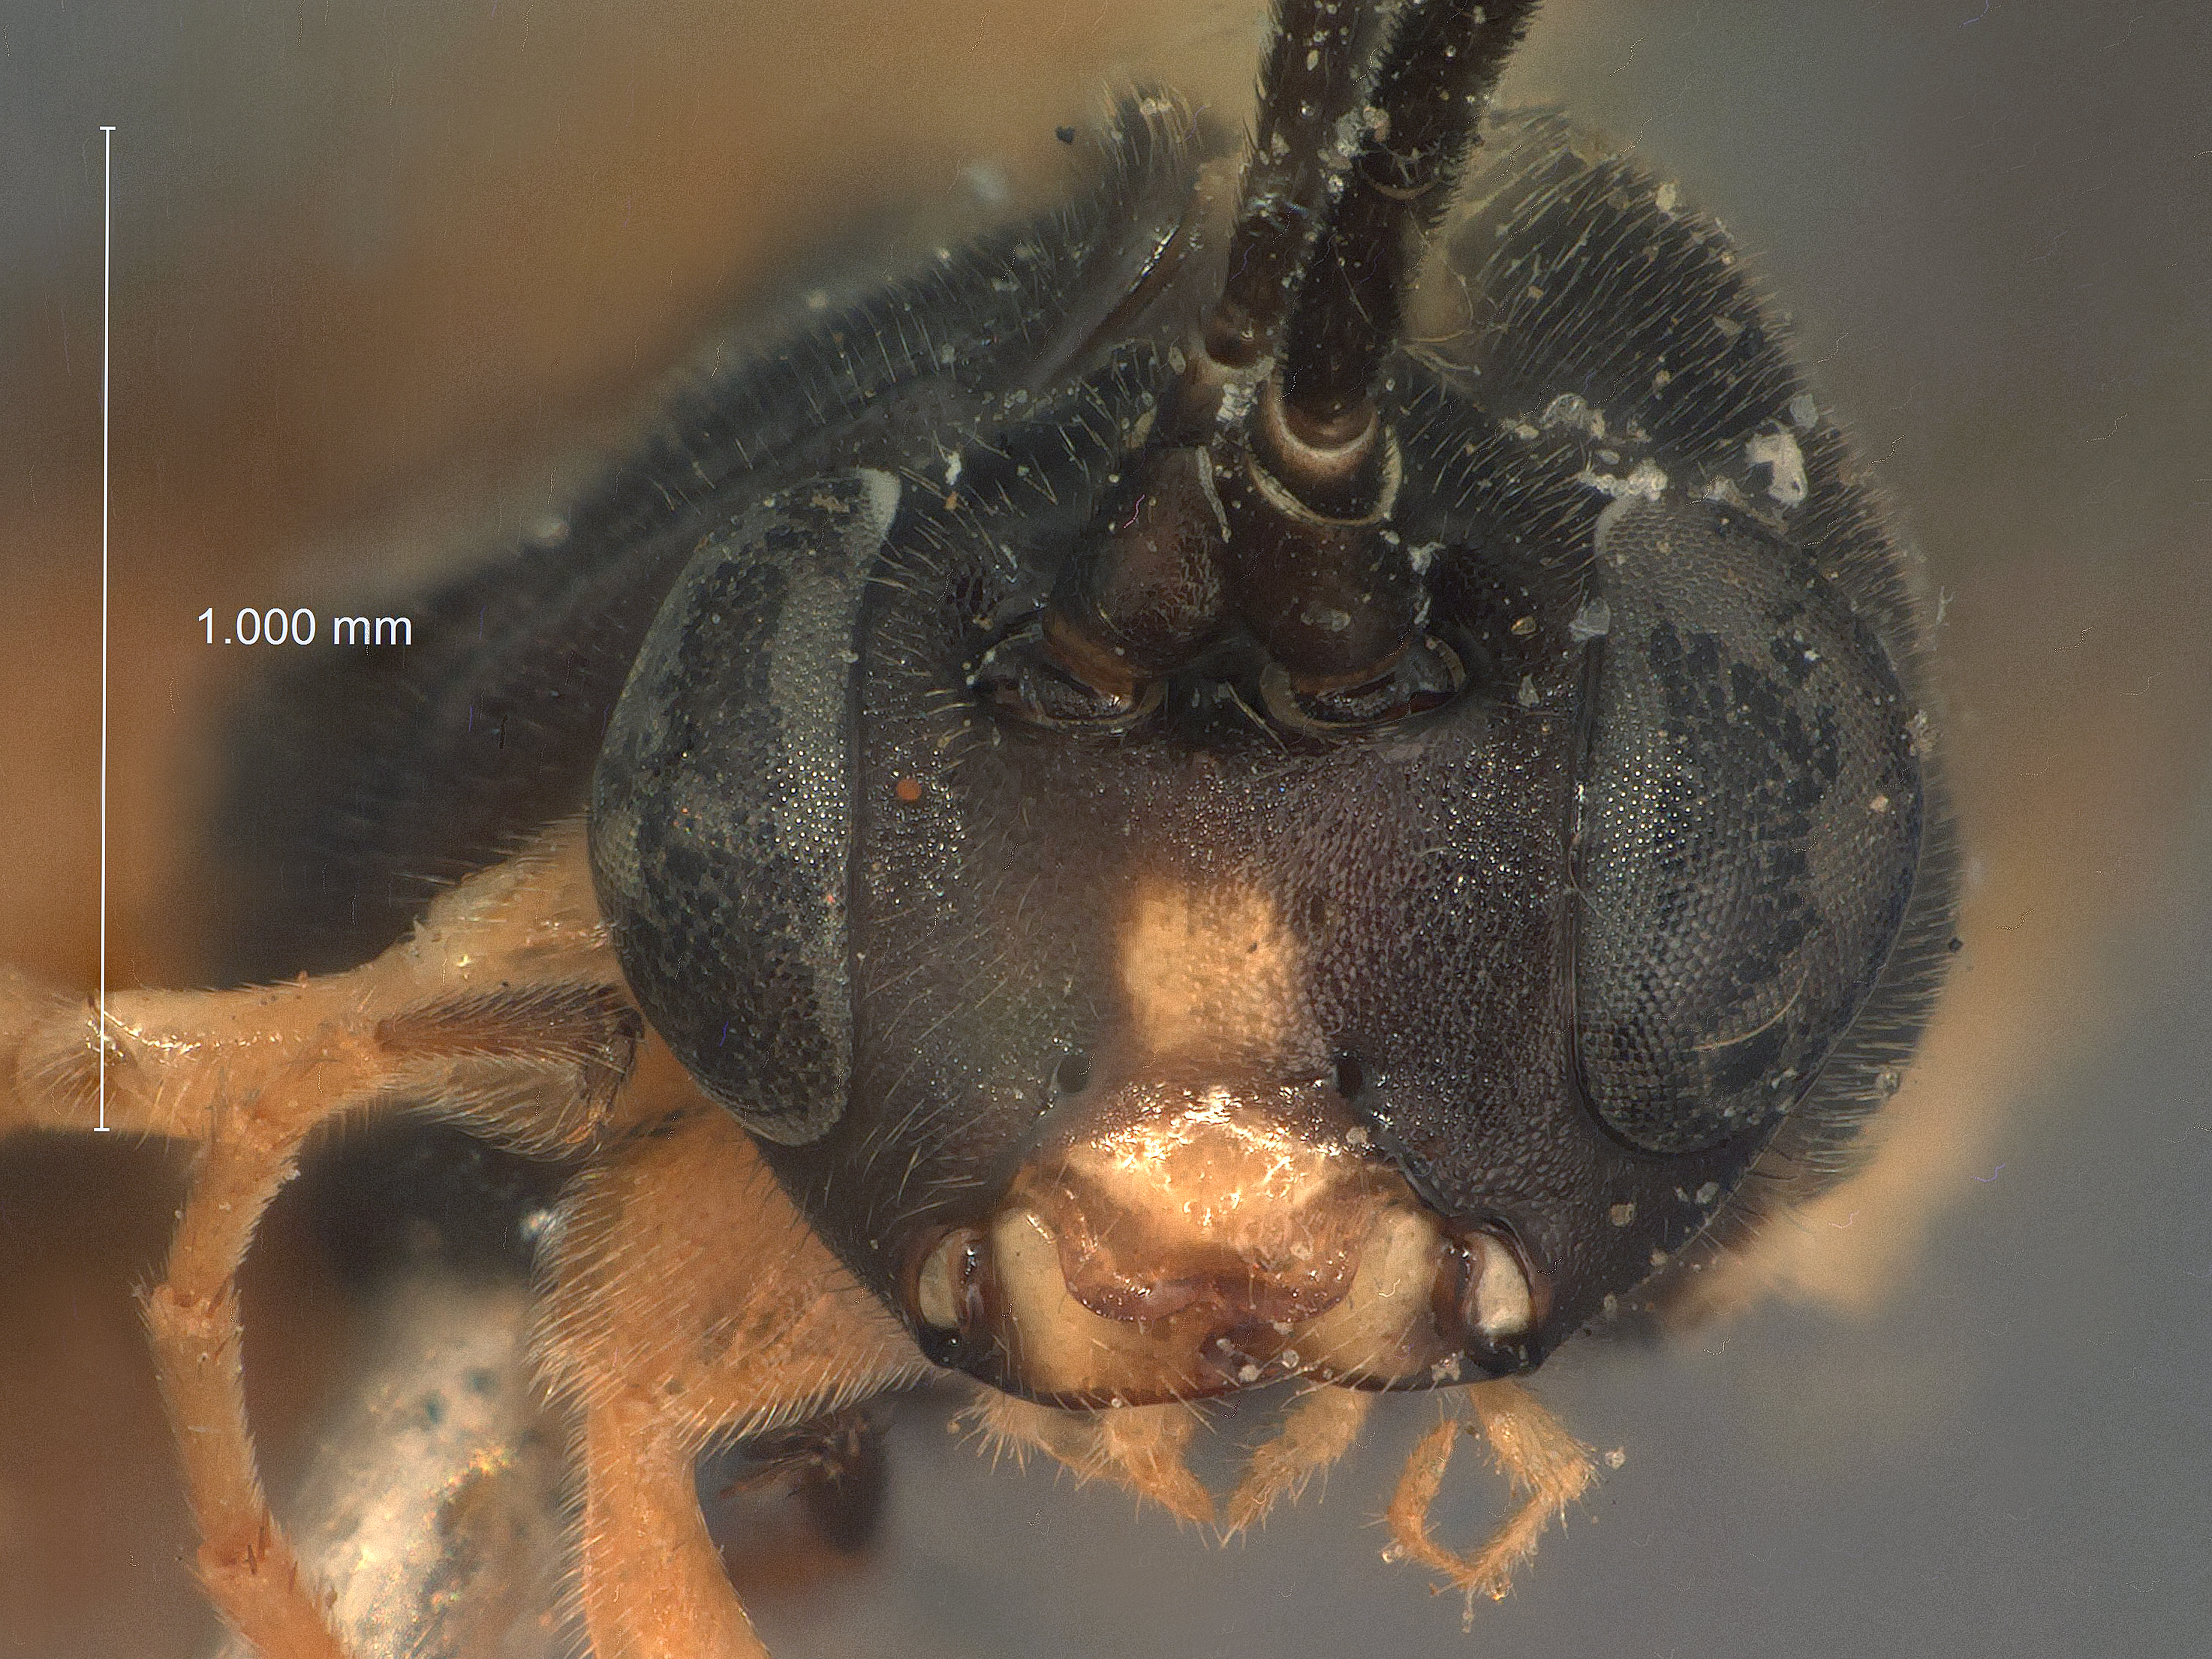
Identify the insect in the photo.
Homotropus alaskensis
